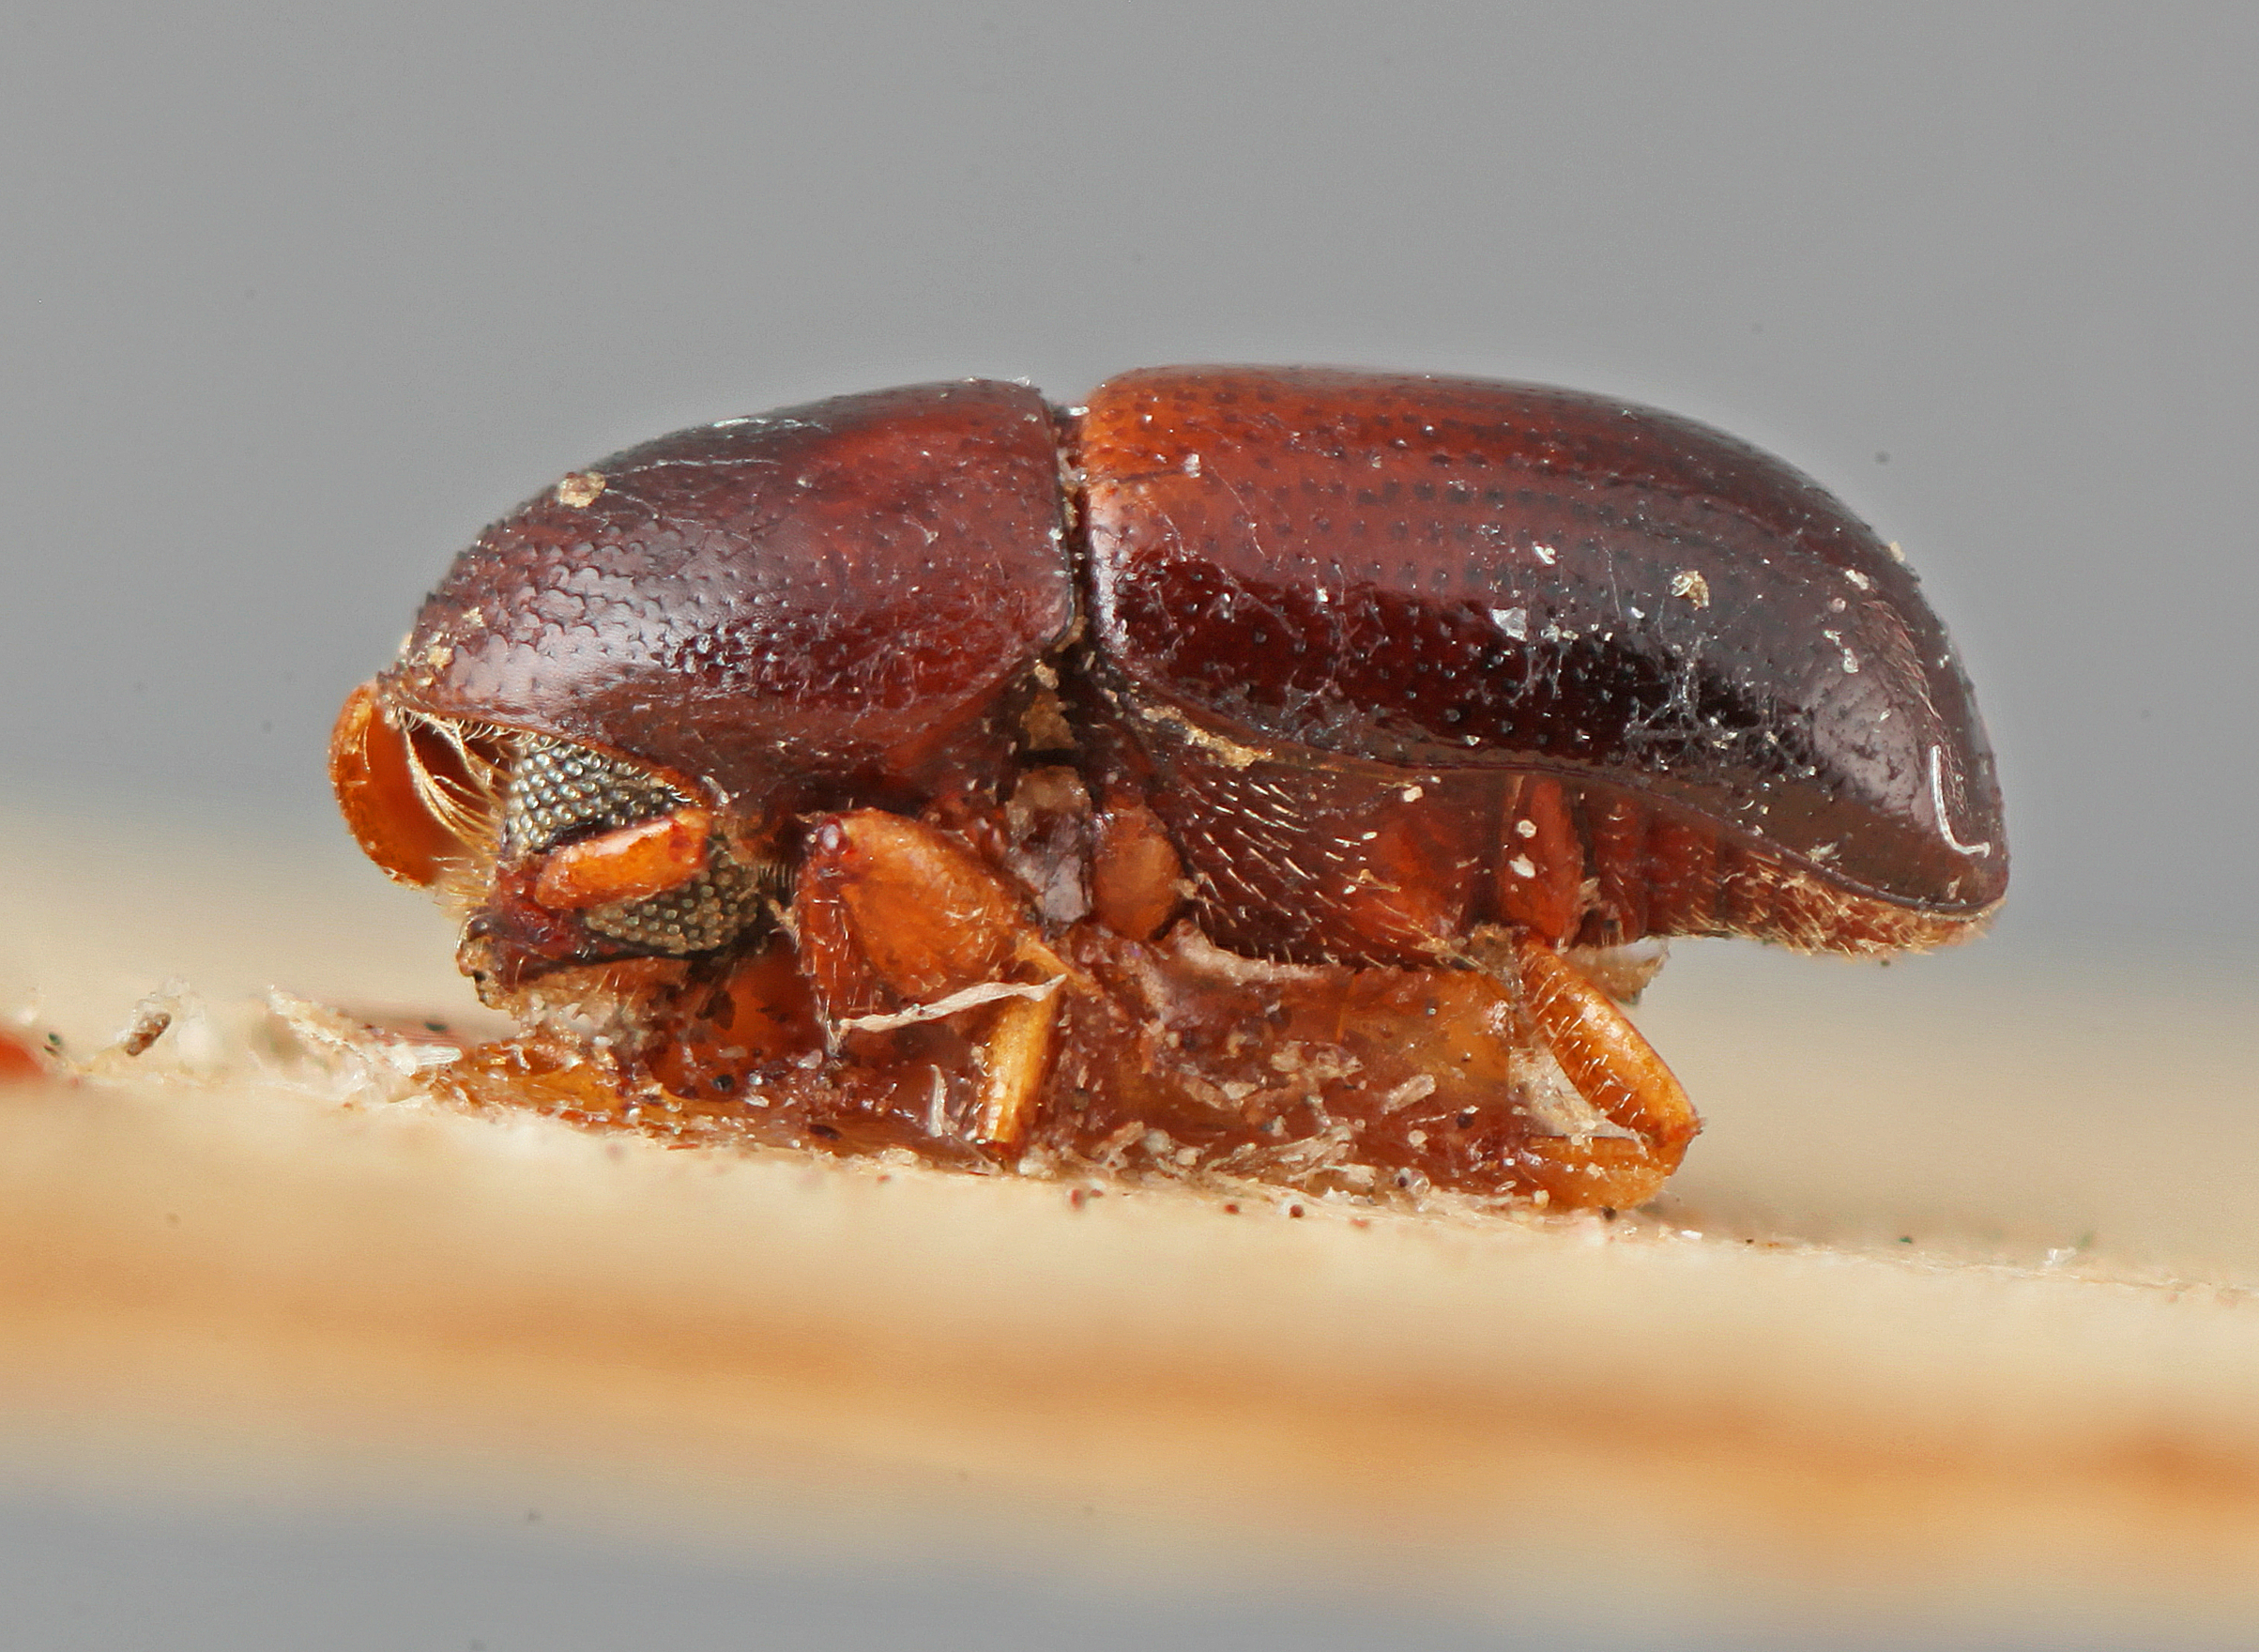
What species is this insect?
Corthylus subasperulus
